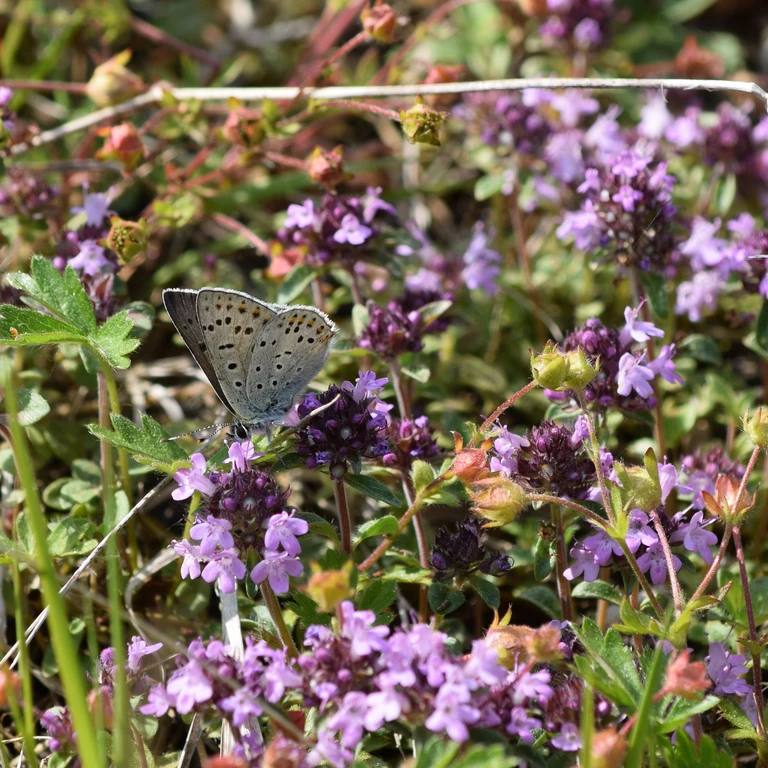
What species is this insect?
Lycaena tityrus (also Loweia tityrus)
